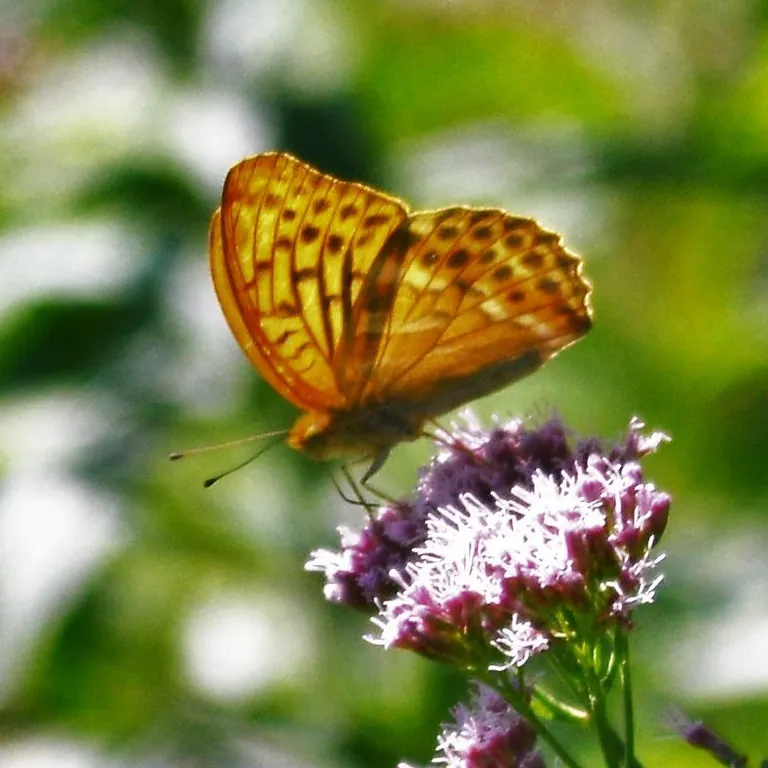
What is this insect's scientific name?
Argynnis paphia
